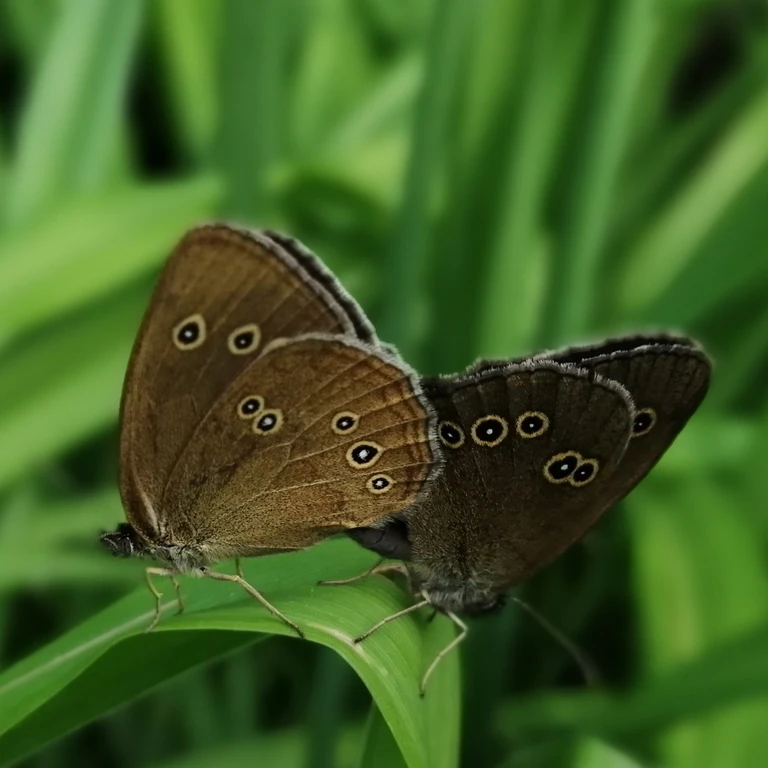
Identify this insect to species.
Aphantopus hyperantus
